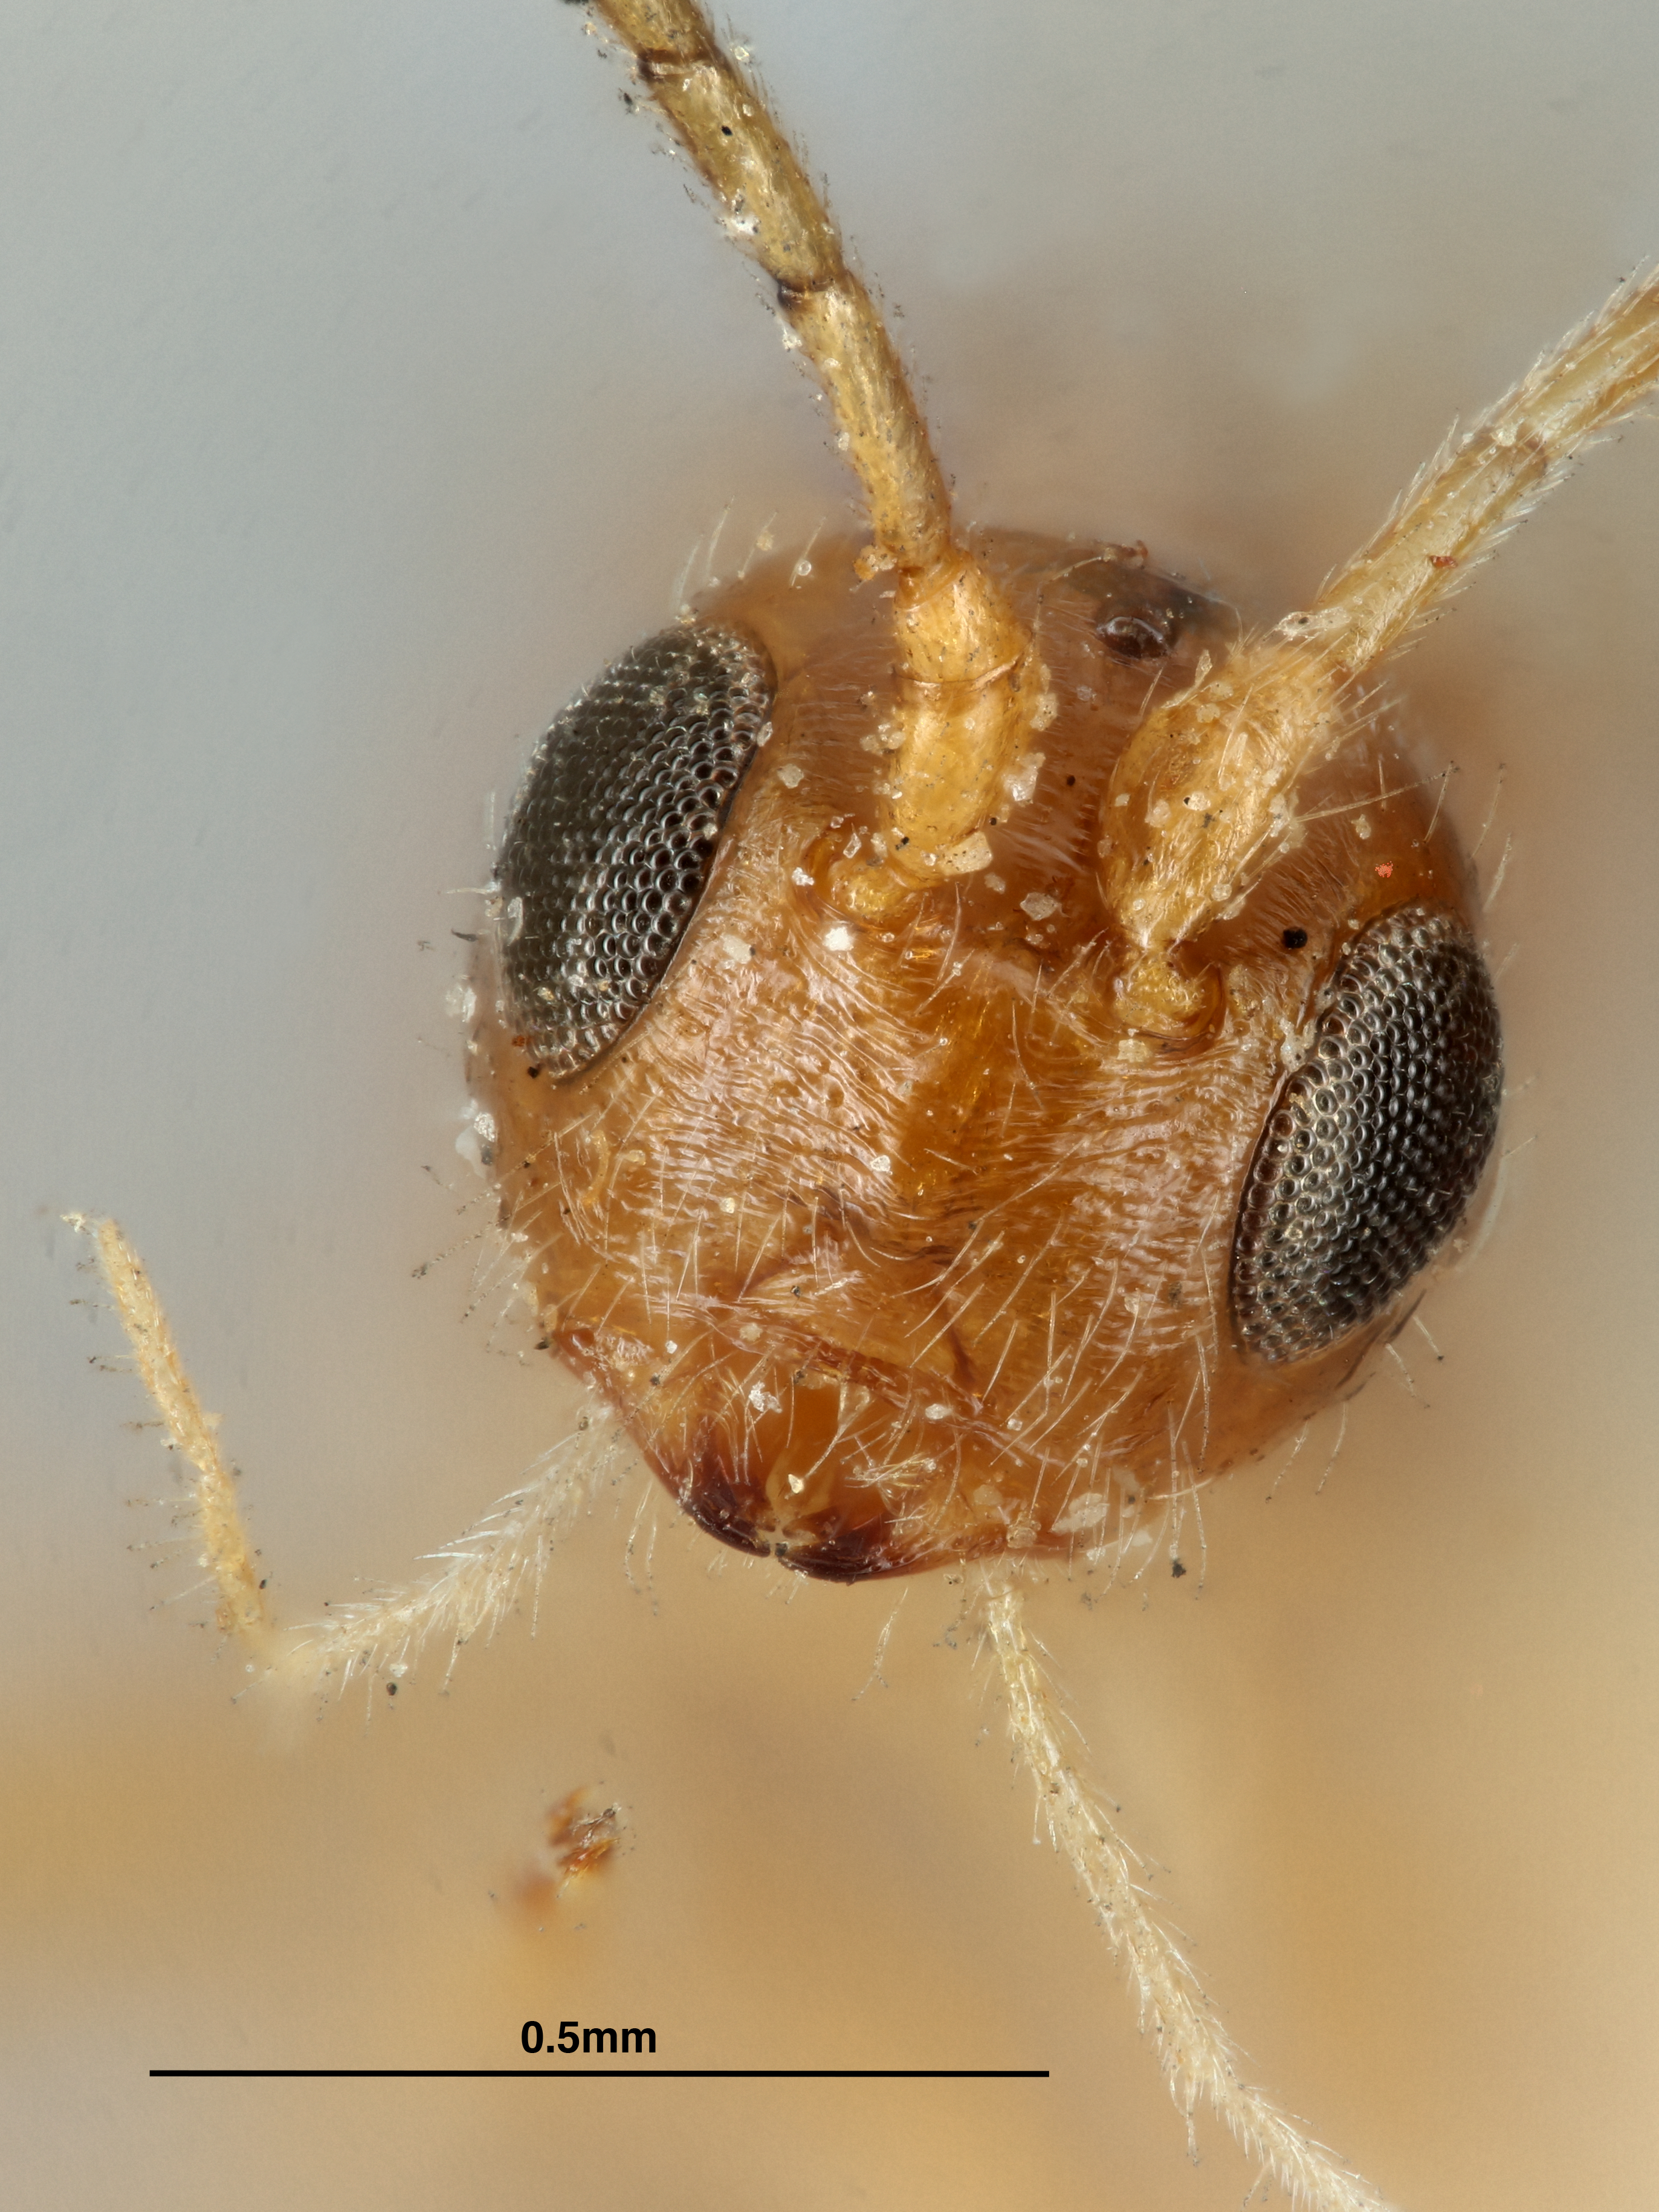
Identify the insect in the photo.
Spathius sequoiae
